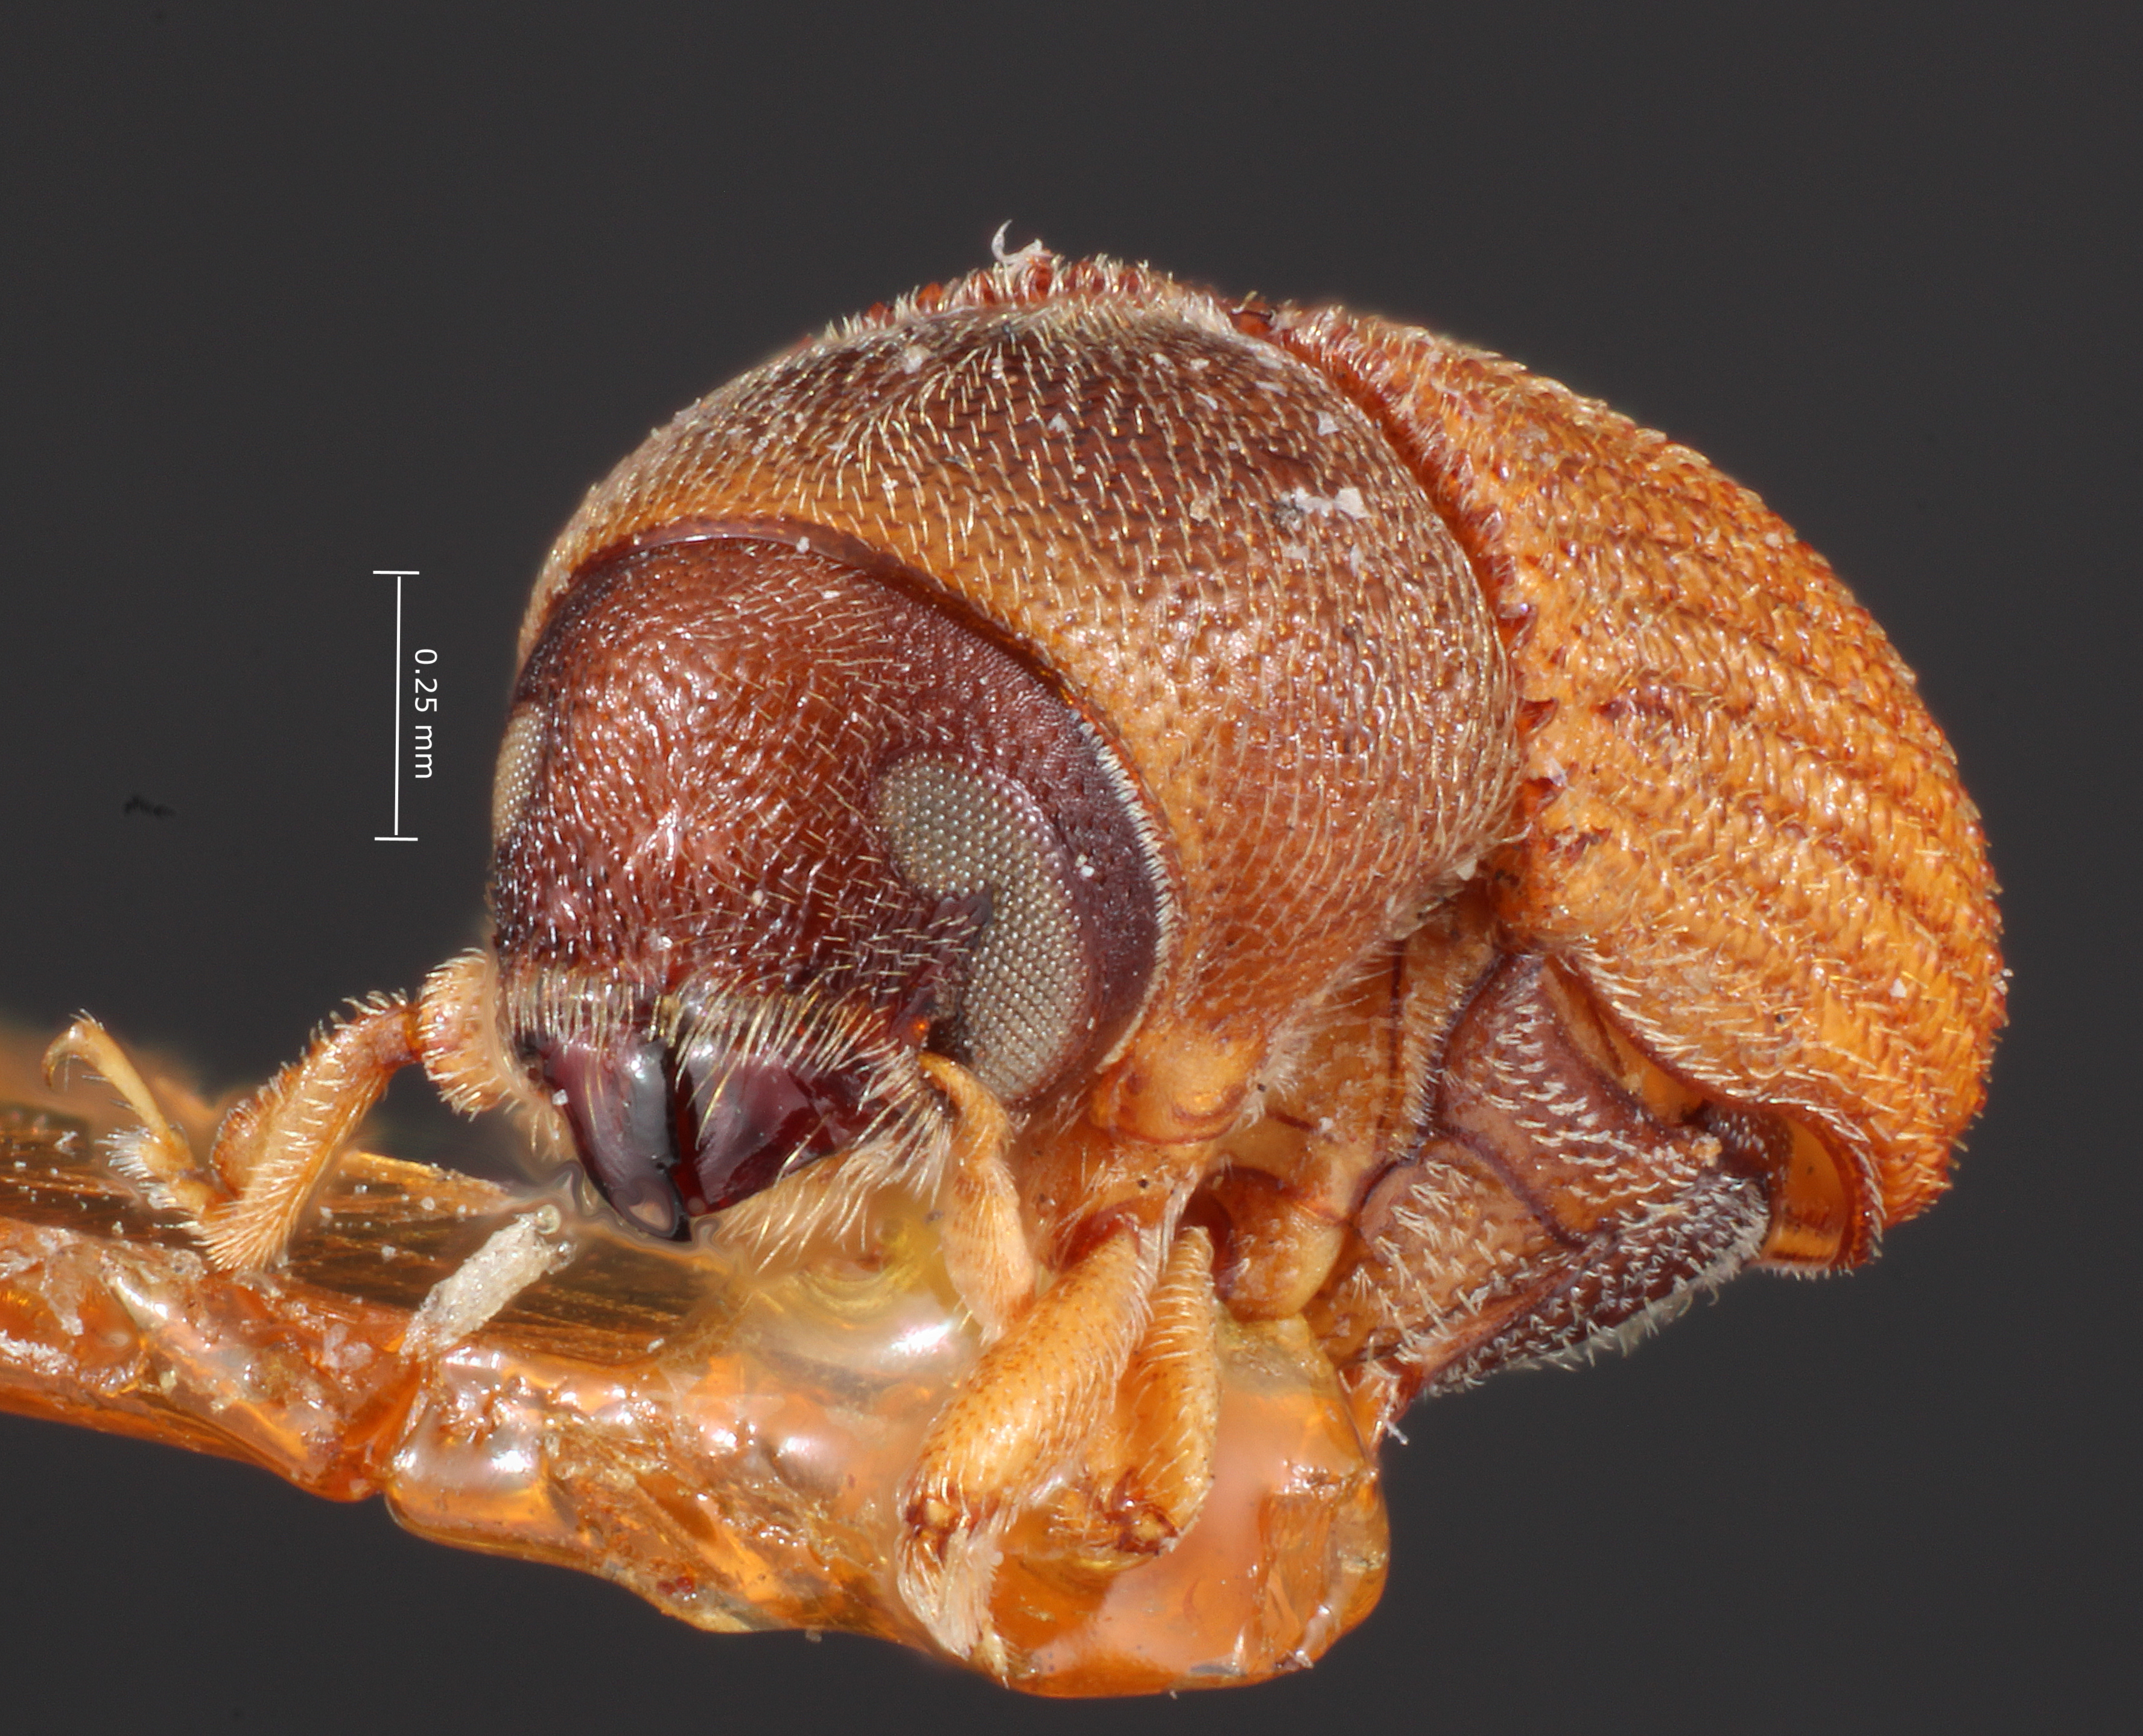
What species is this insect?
Phloeosinus taxodii
